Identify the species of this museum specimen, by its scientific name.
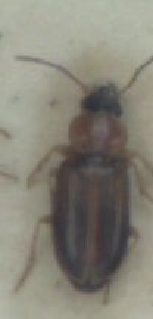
Acupalpus flavicollis
